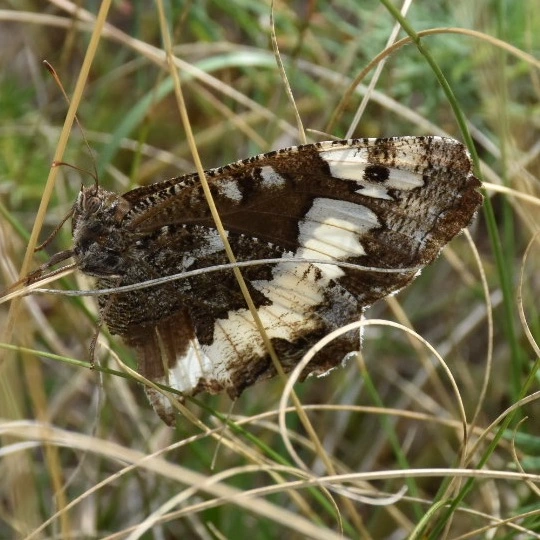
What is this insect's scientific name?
Brintesia circe
